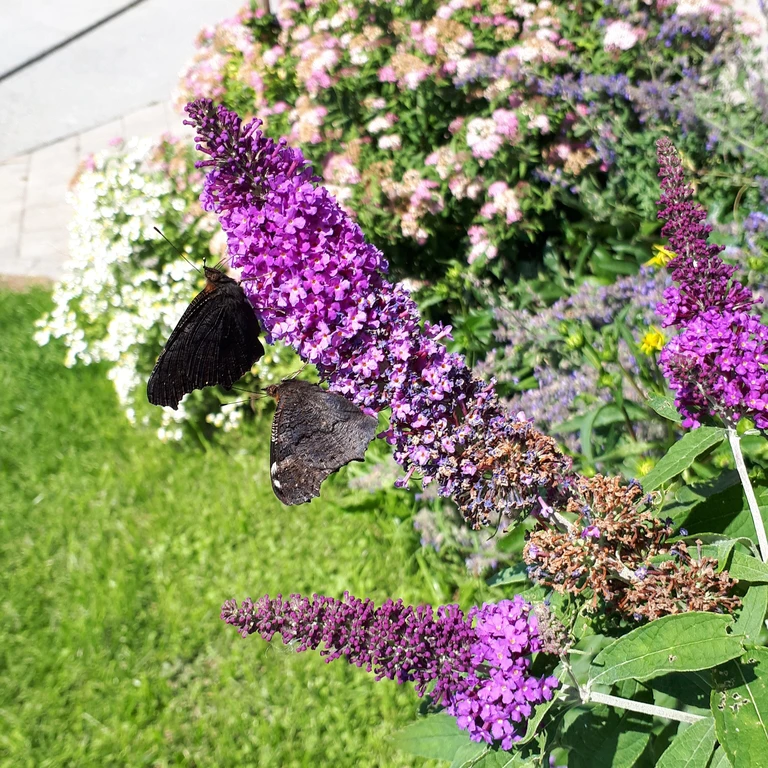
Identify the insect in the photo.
Aglais io
